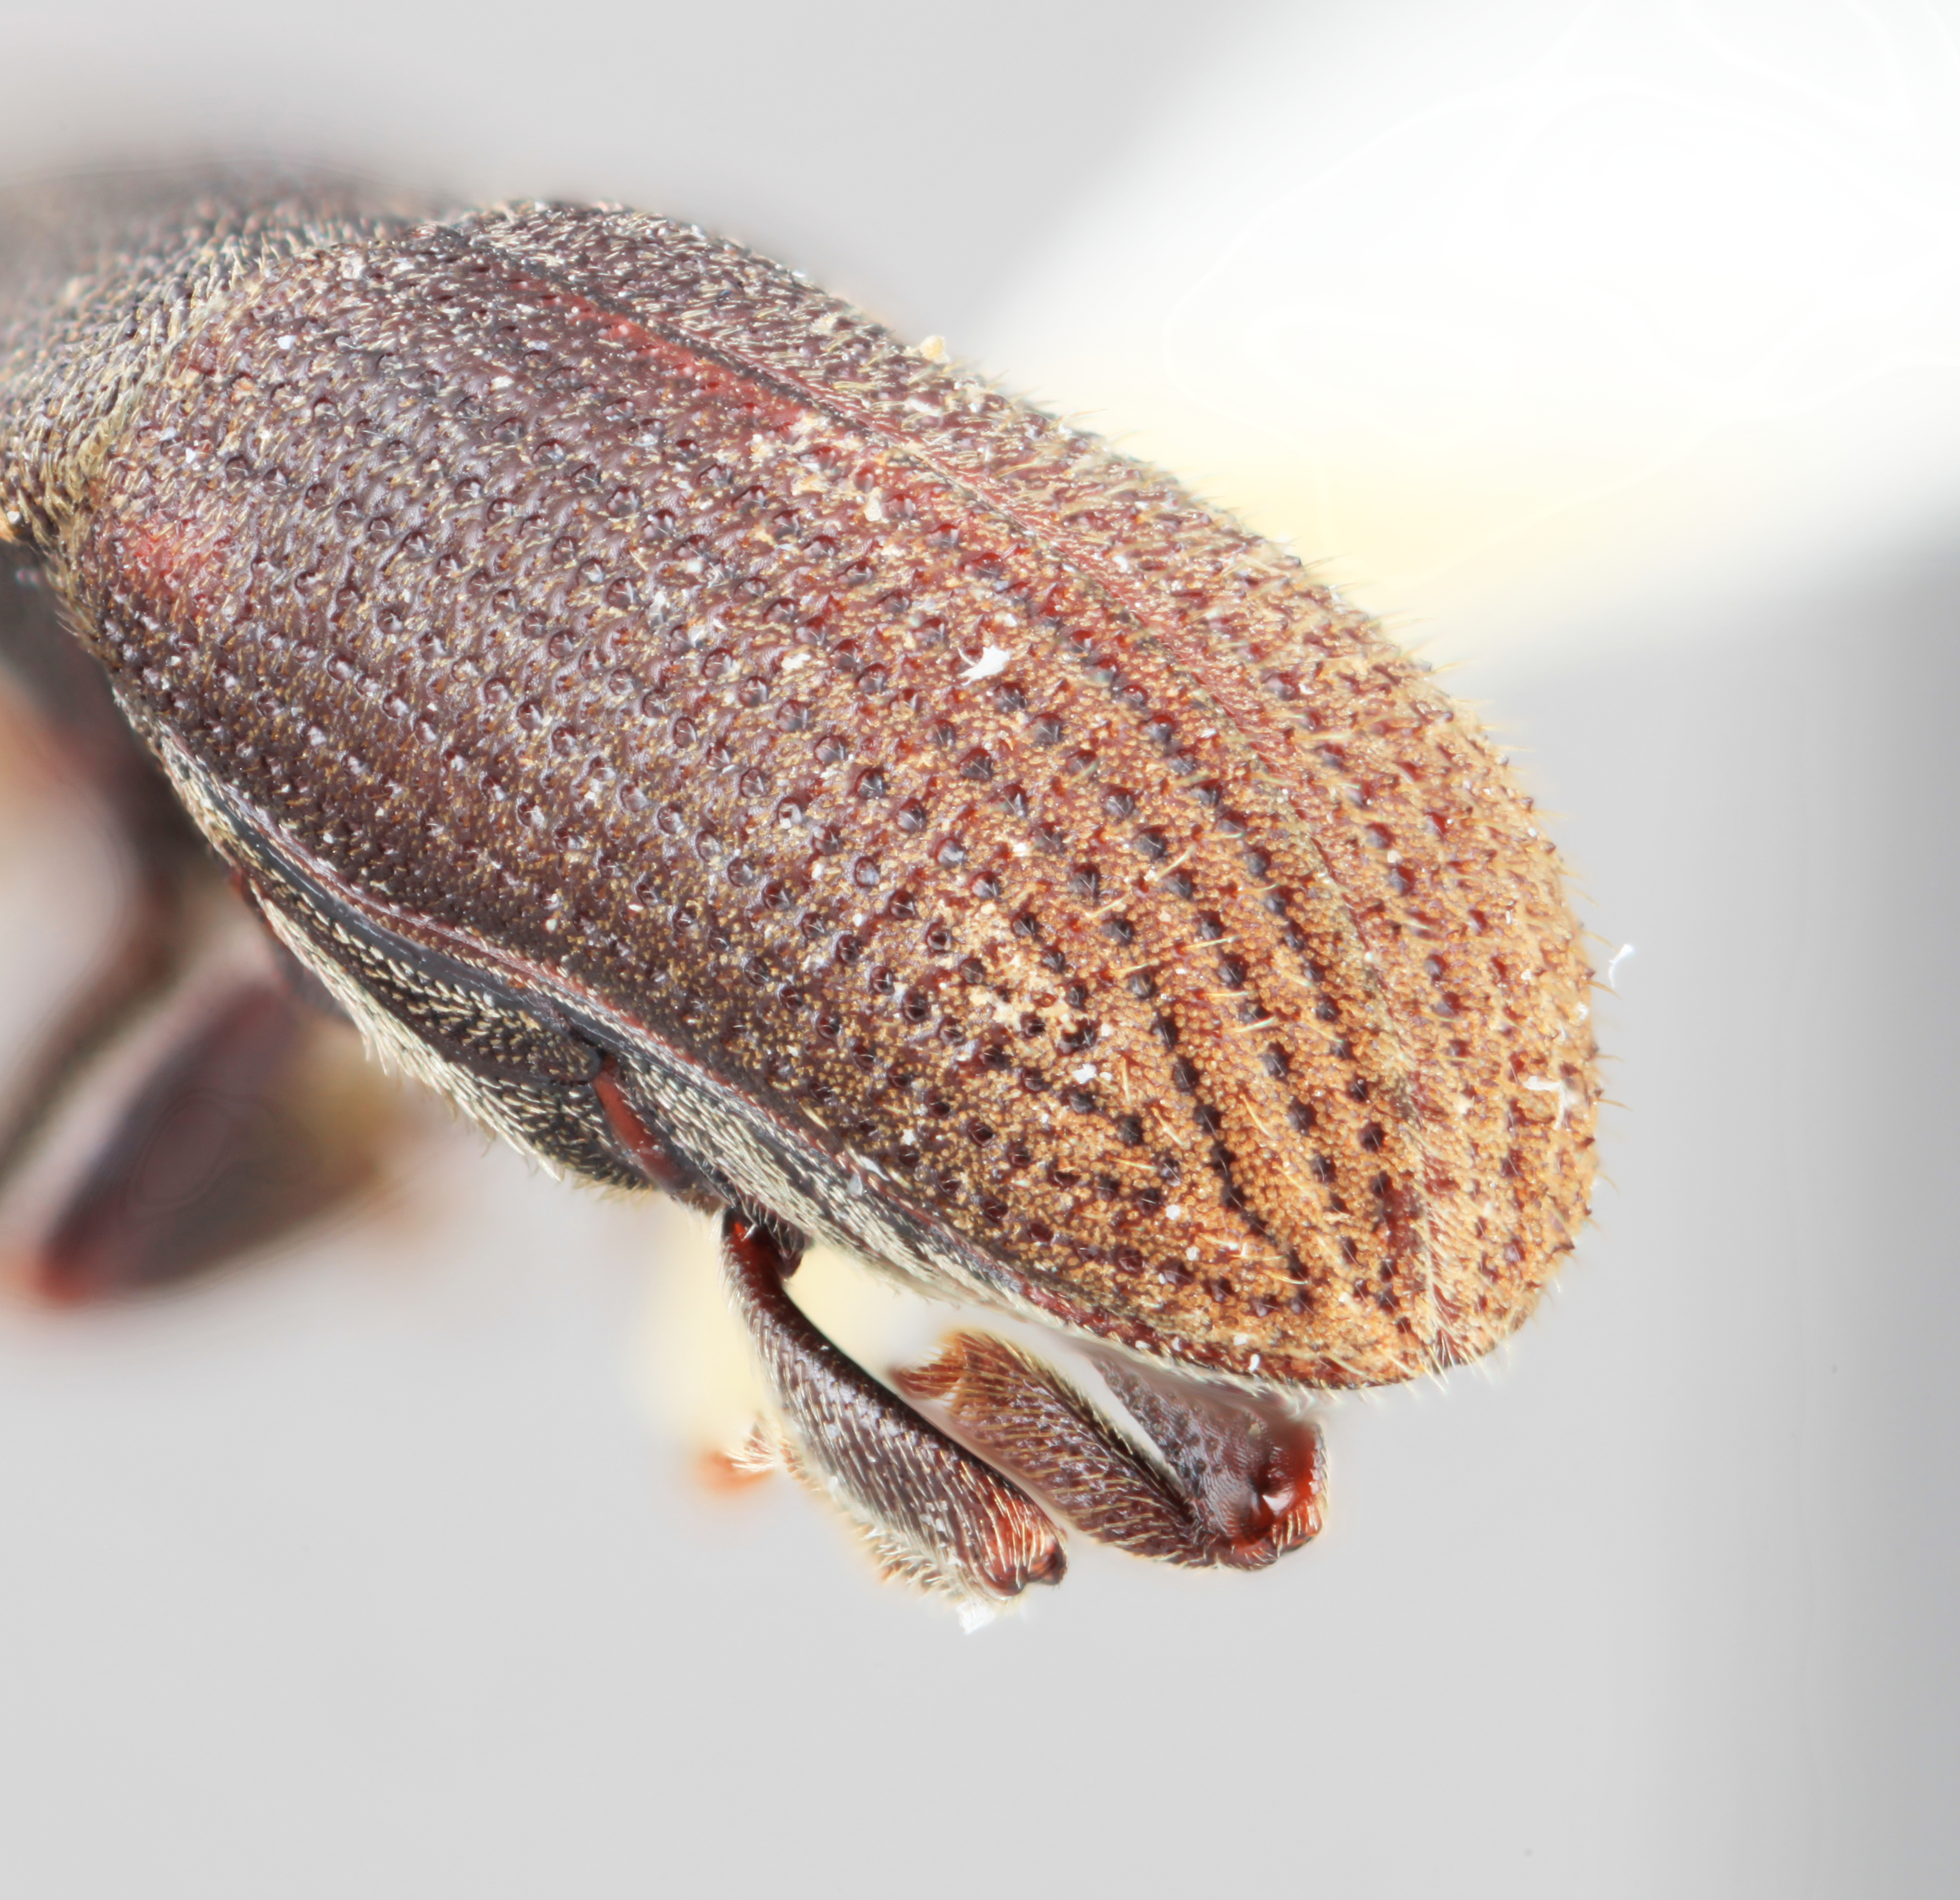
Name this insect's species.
Hylurgops reticulatus
